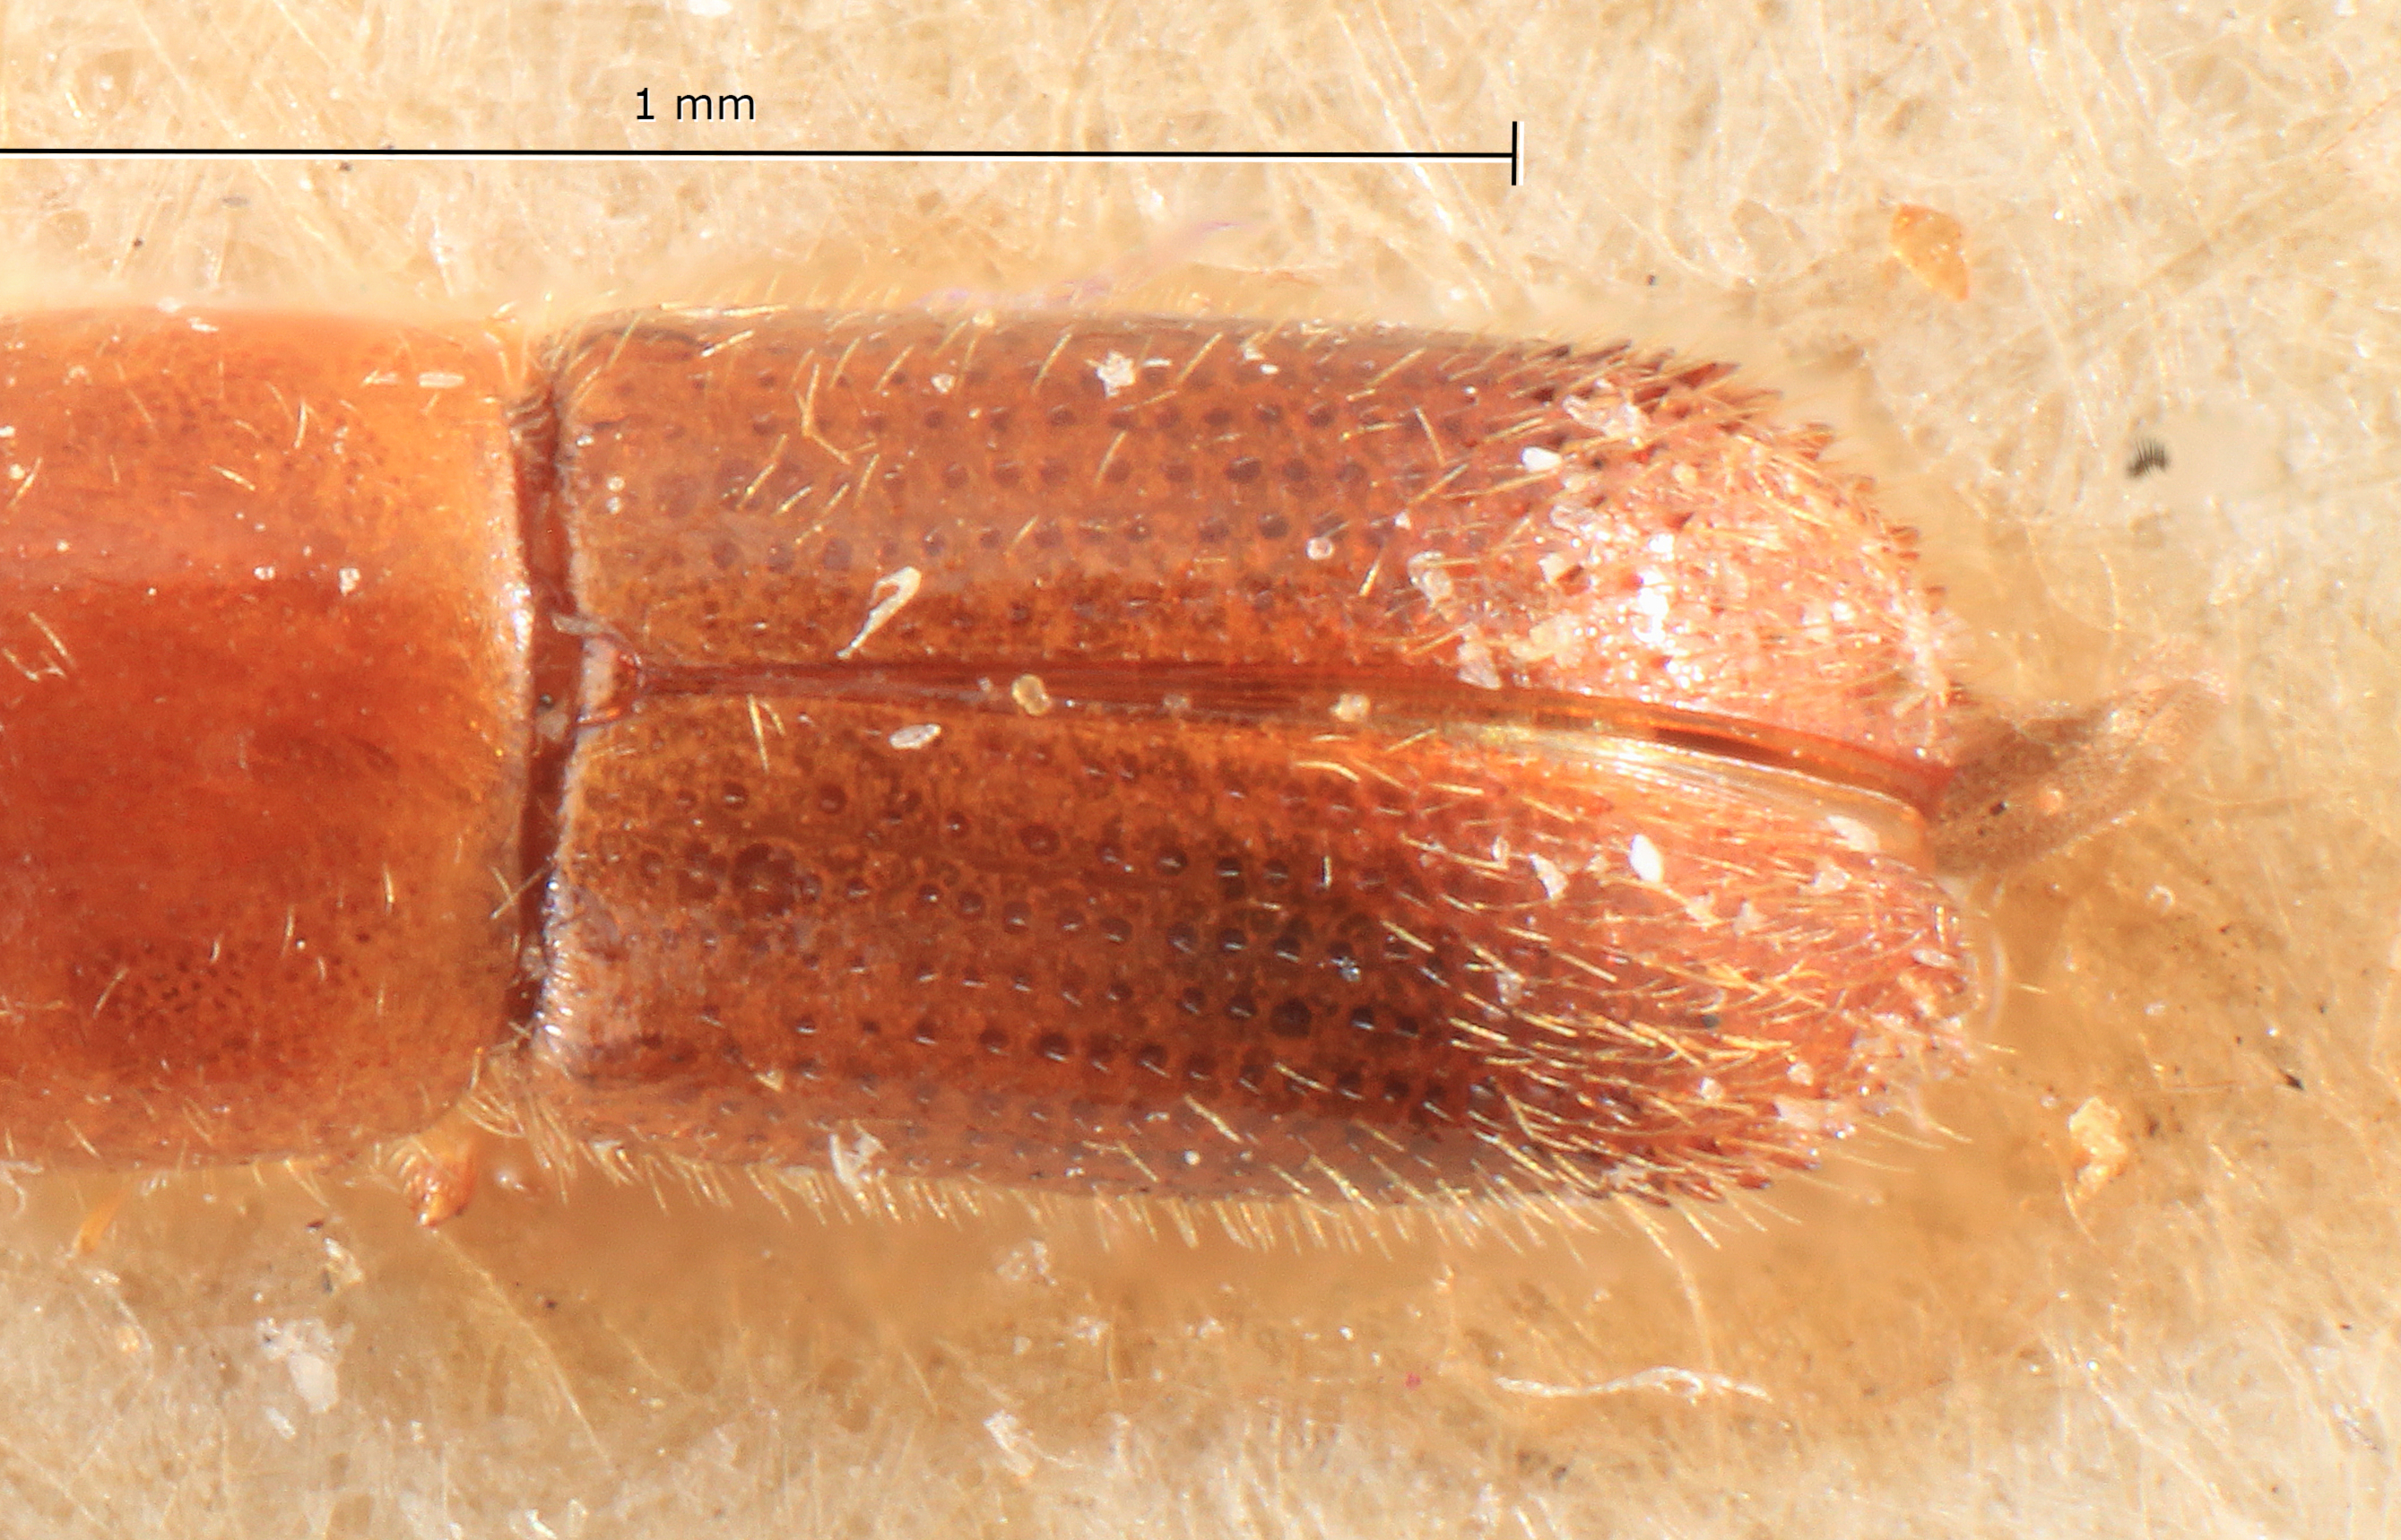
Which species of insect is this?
Xyleborus subcrenulatus
